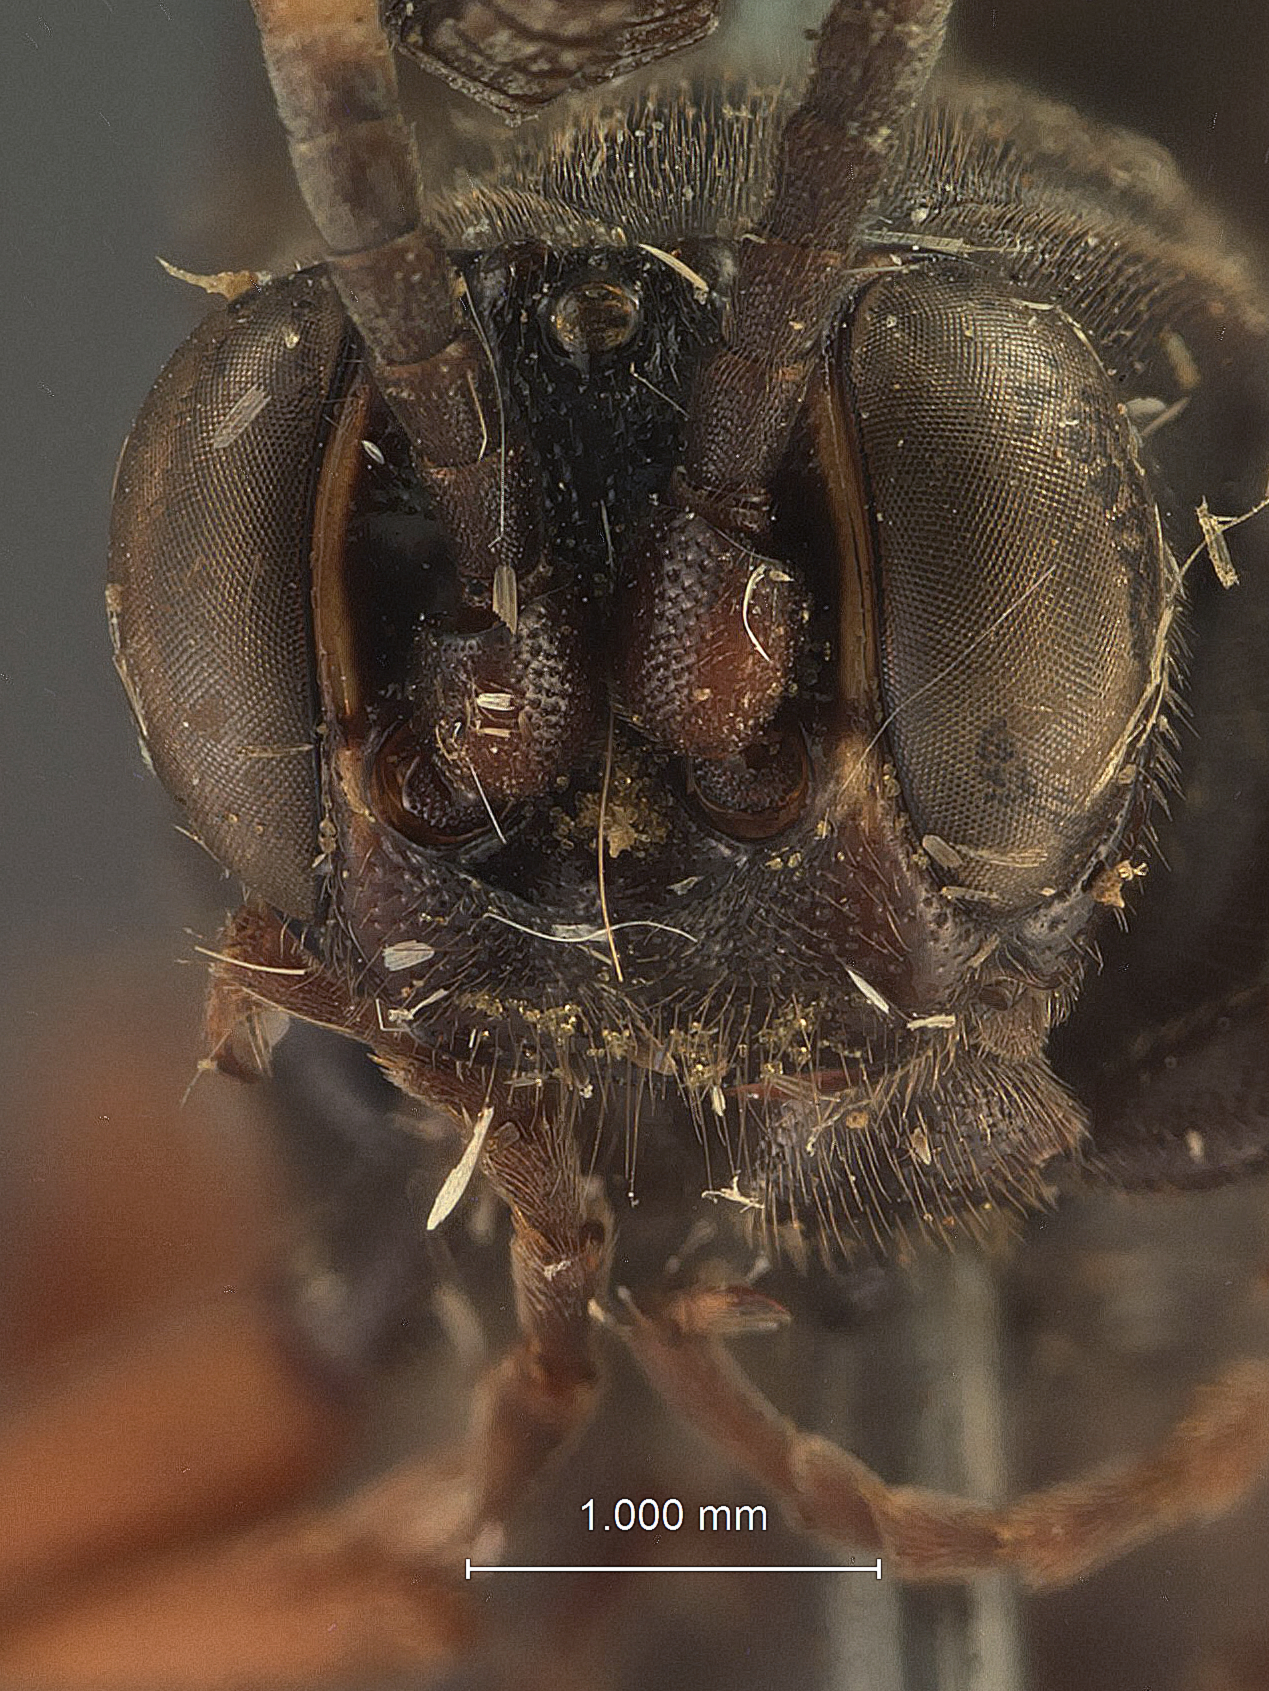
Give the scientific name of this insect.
Coelichneumon flagellator
